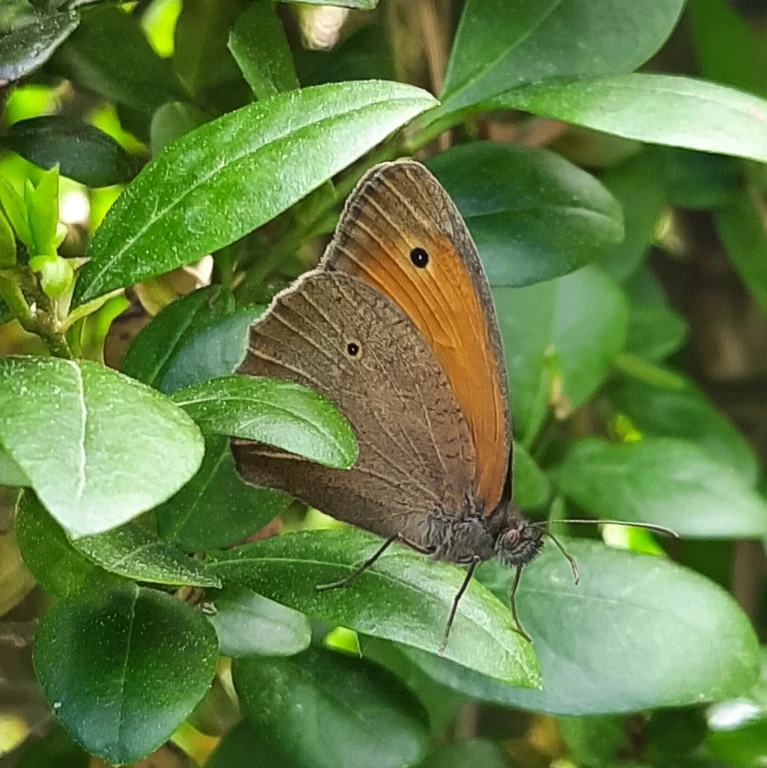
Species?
Maniola jurtina
